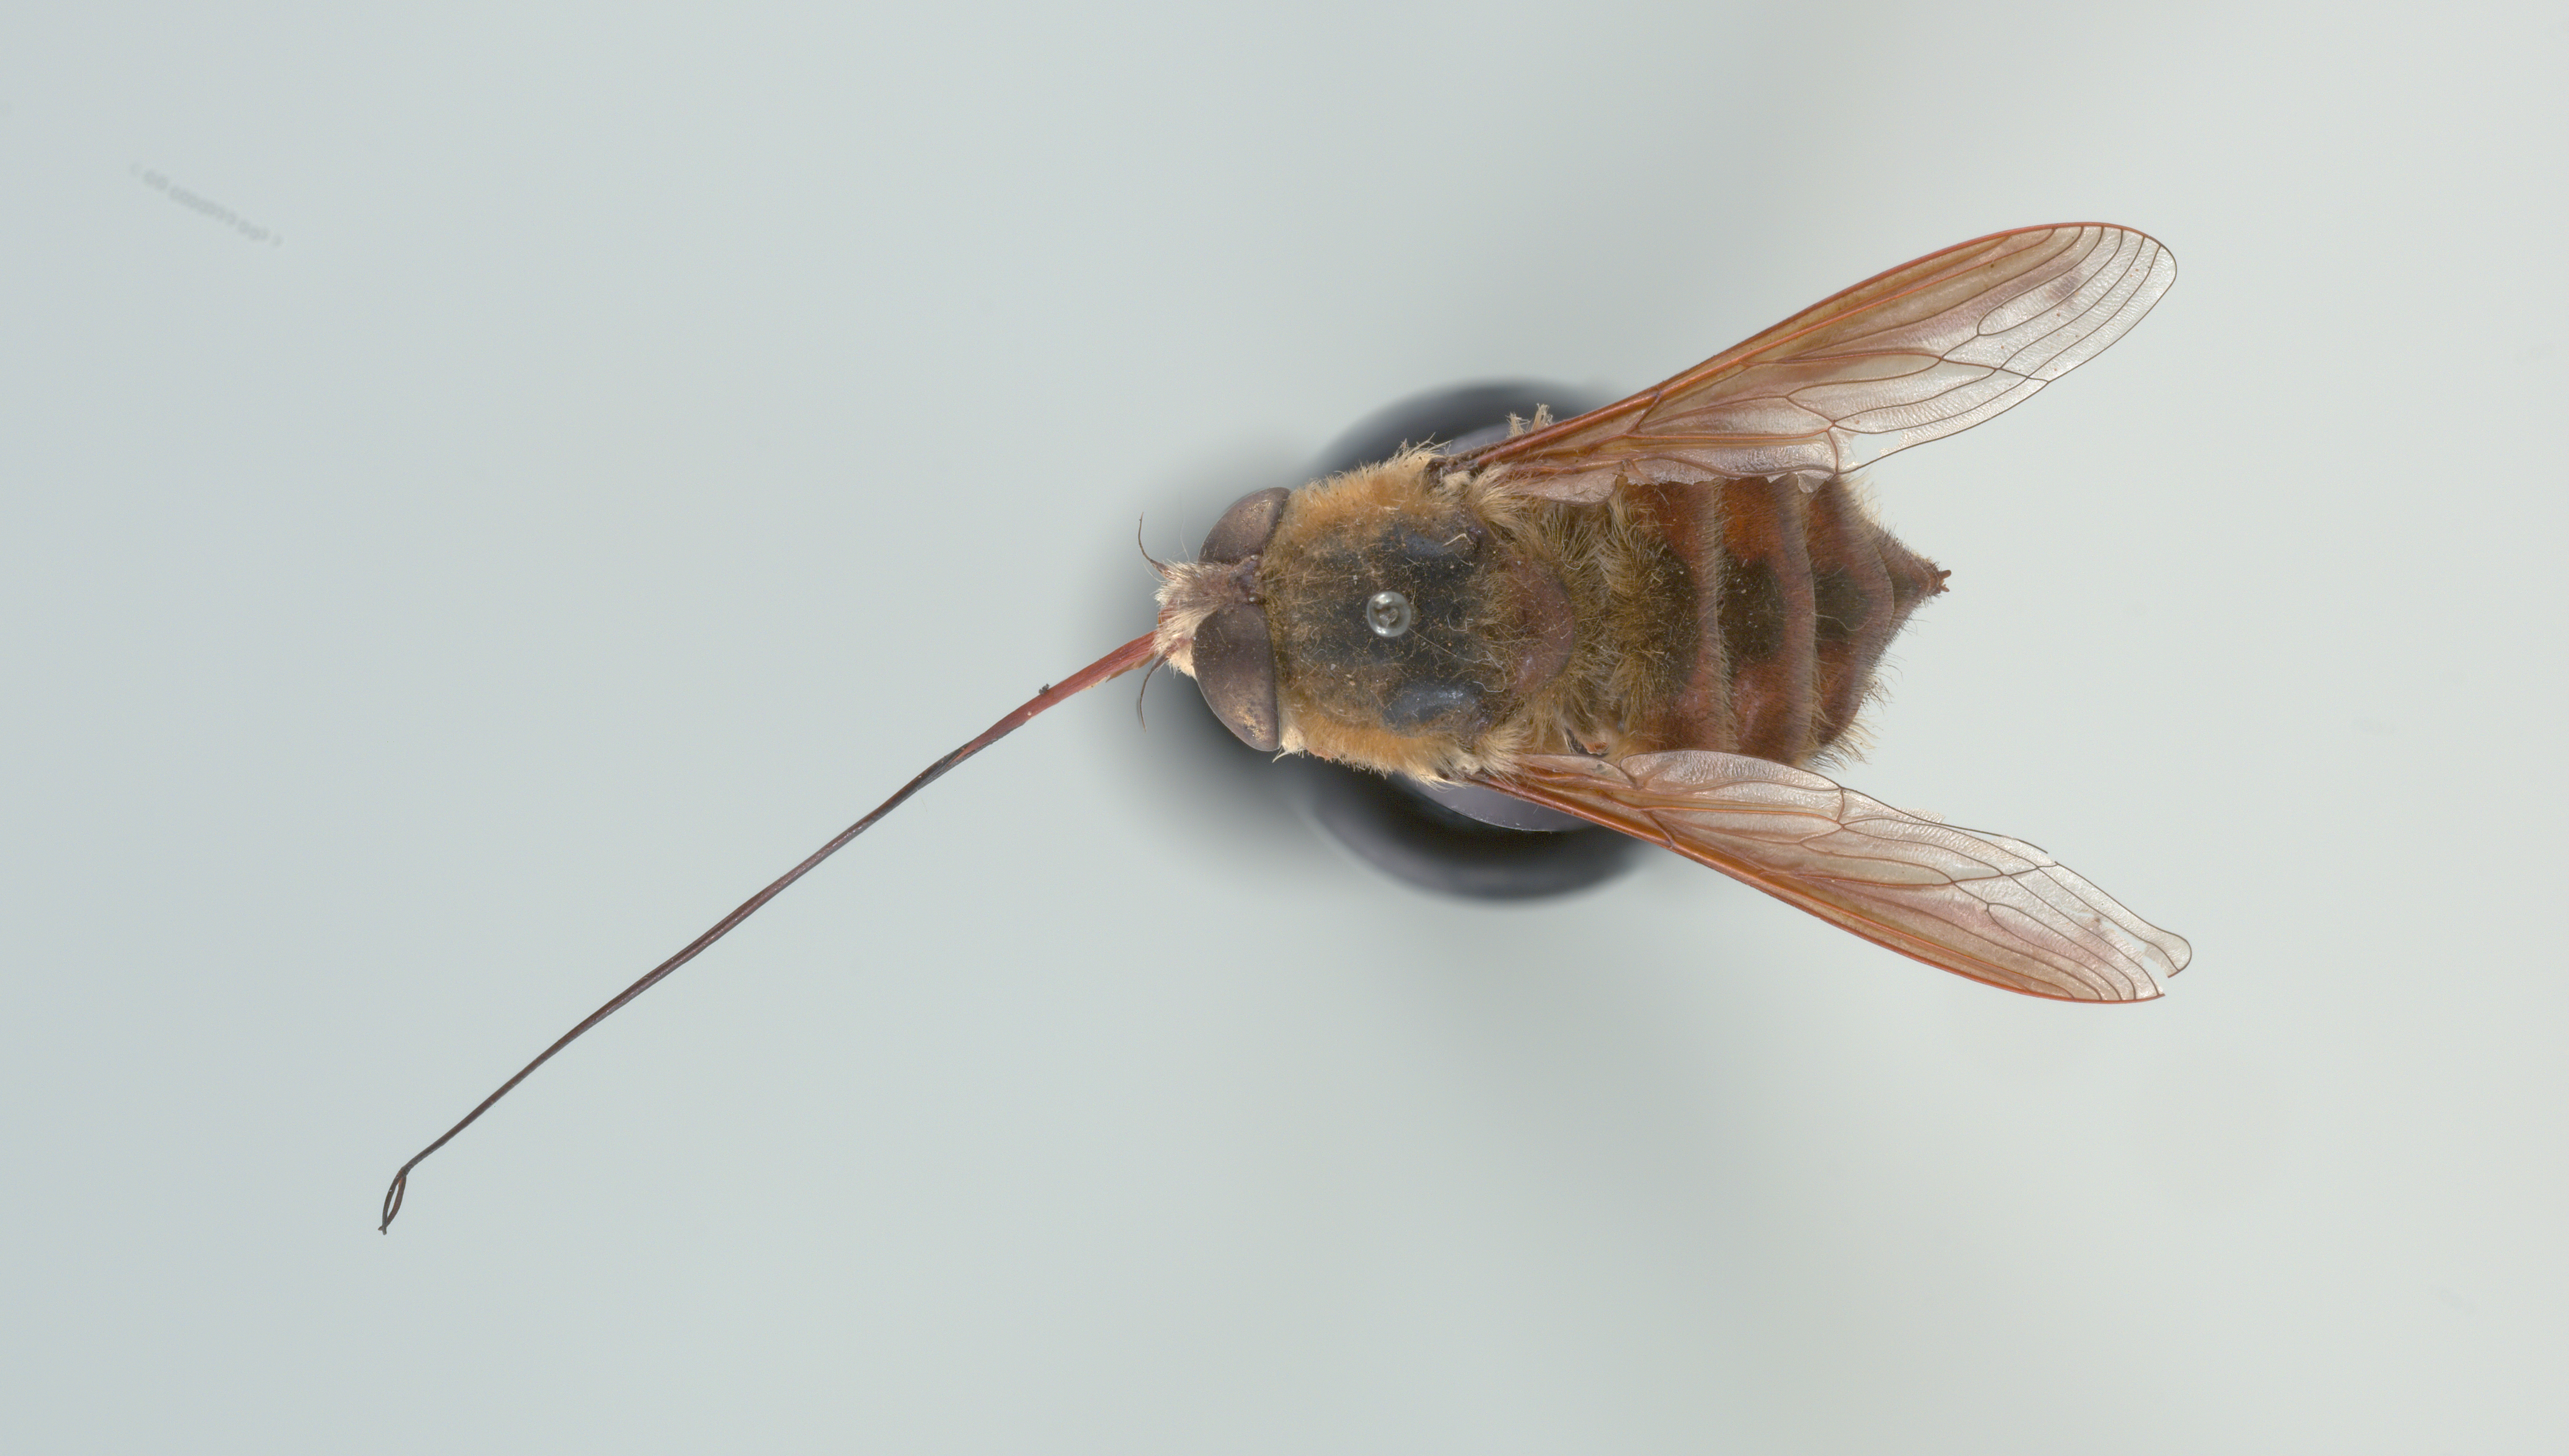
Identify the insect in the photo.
Prosoeca longipennis
